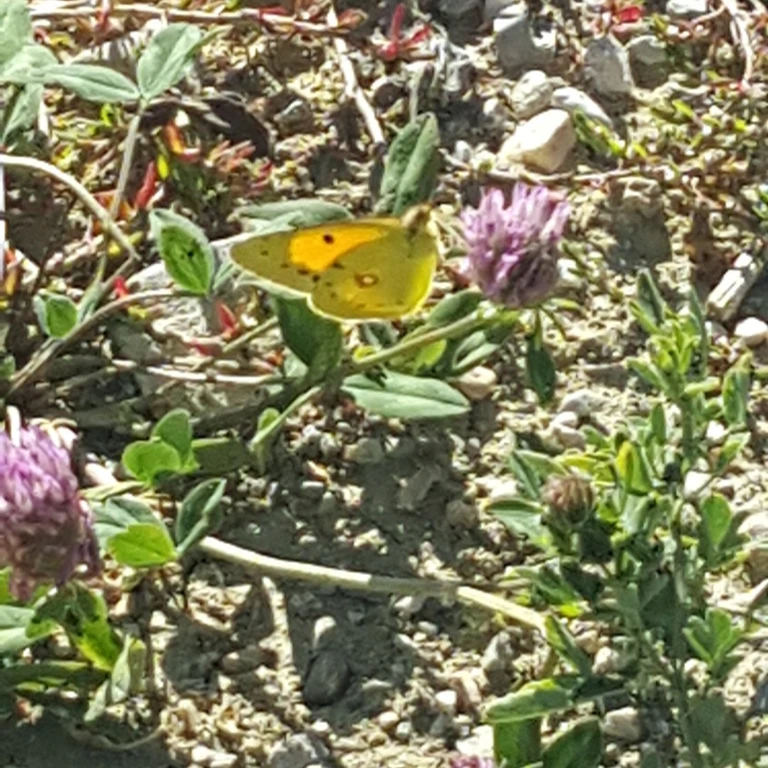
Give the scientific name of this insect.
Colias croceus
